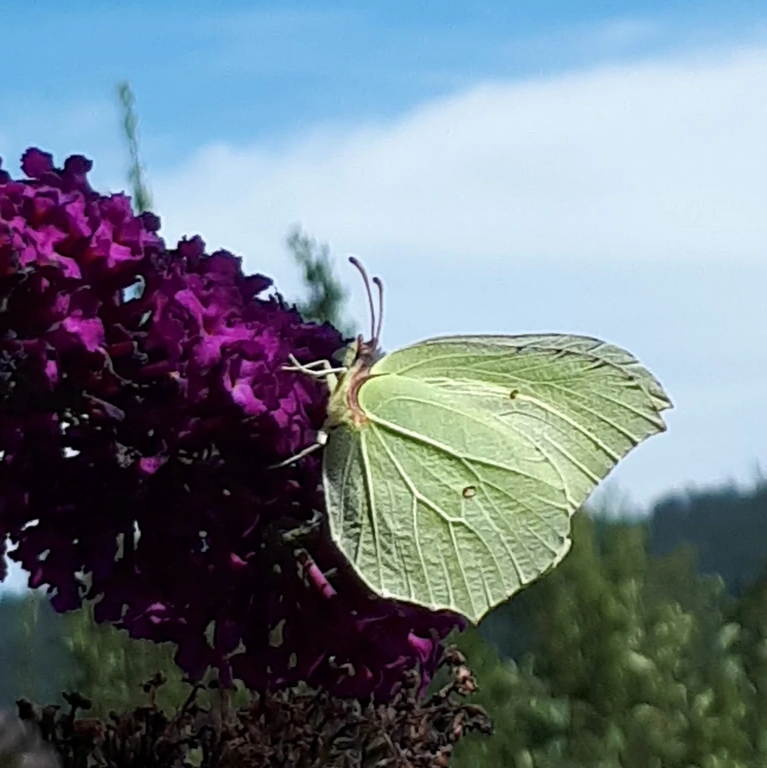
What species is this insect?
Gonepteryx rhamni
